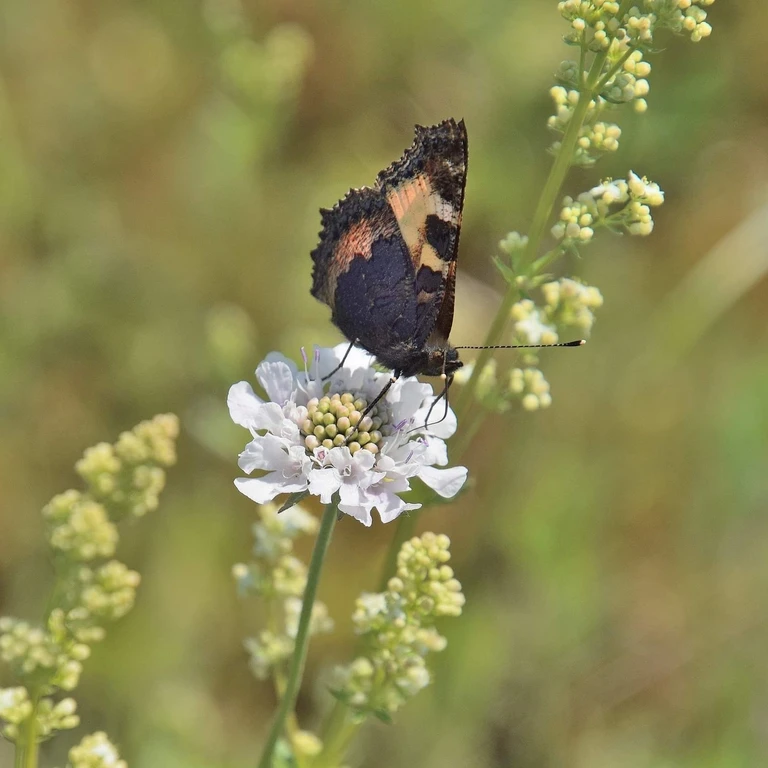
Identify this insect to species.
Aglais urticae
